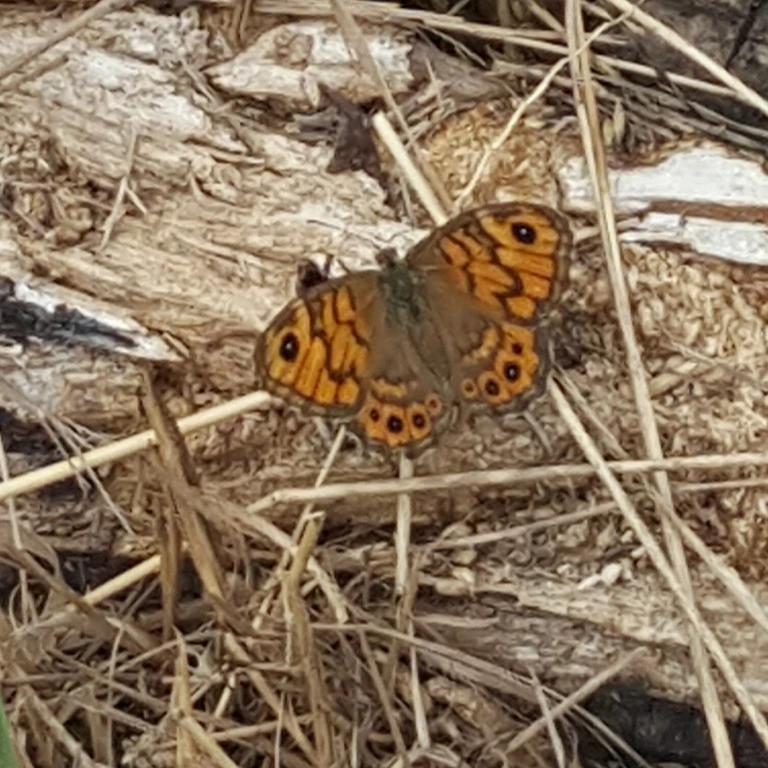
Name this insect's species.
Lasiommata megera (also Pararge megera)
